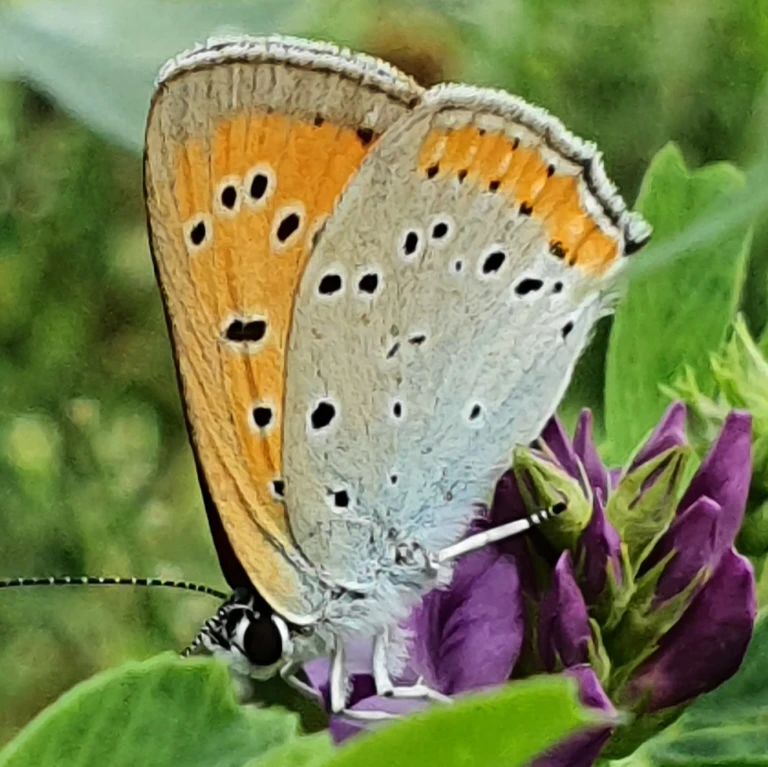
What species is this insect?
Lycaena dispar
